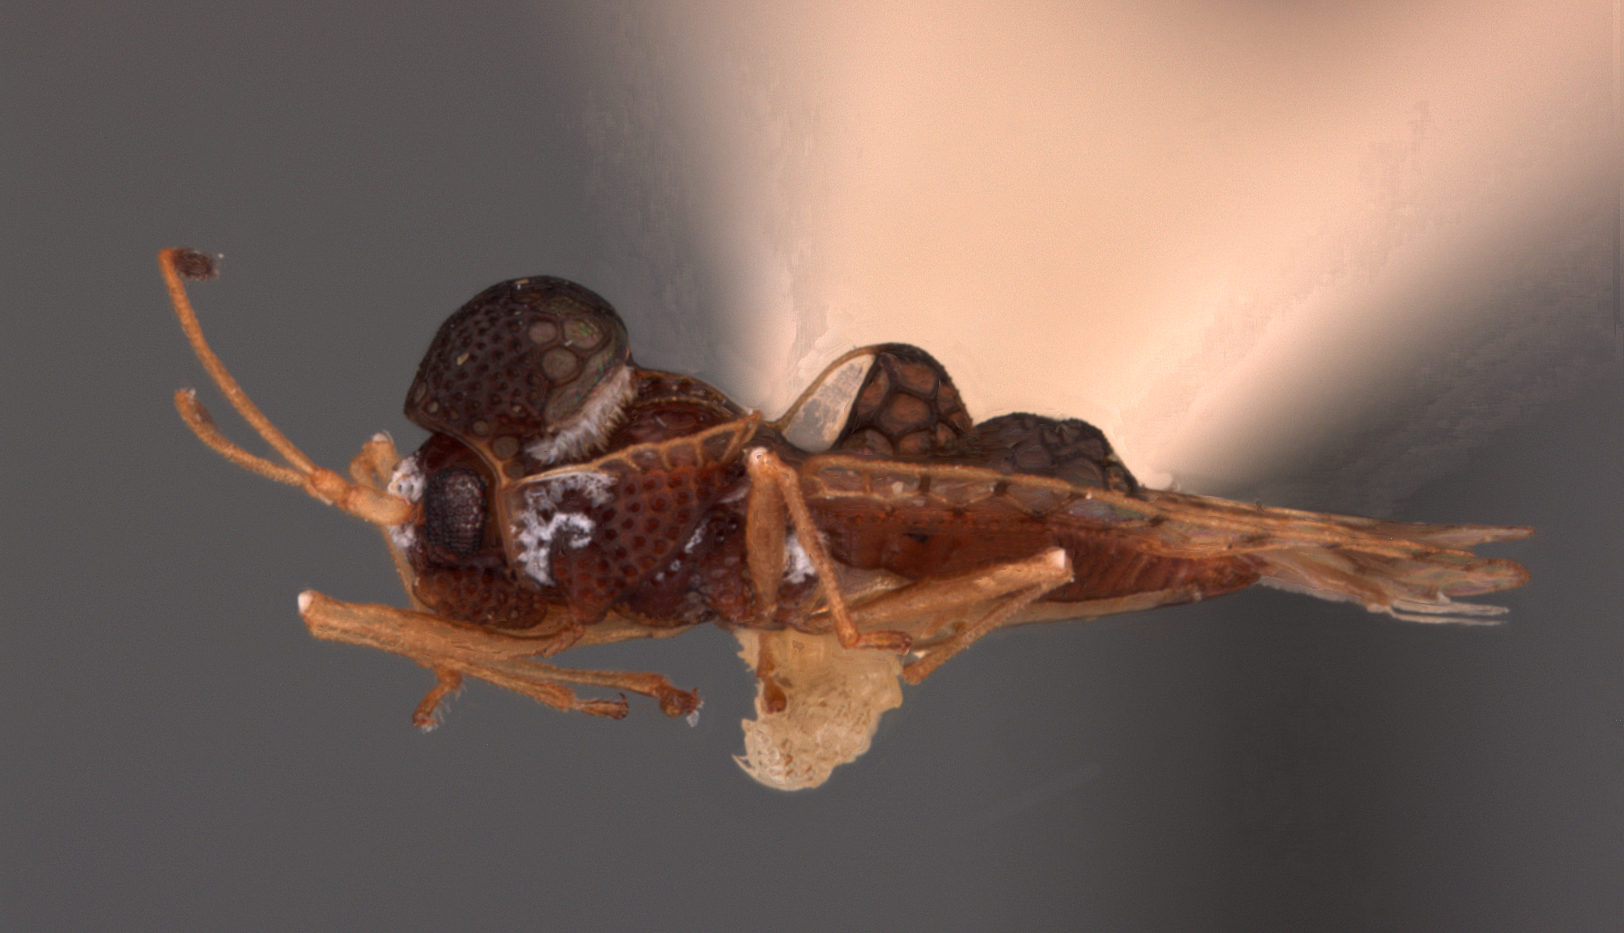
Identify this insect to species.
Sphaerocysta nosella
